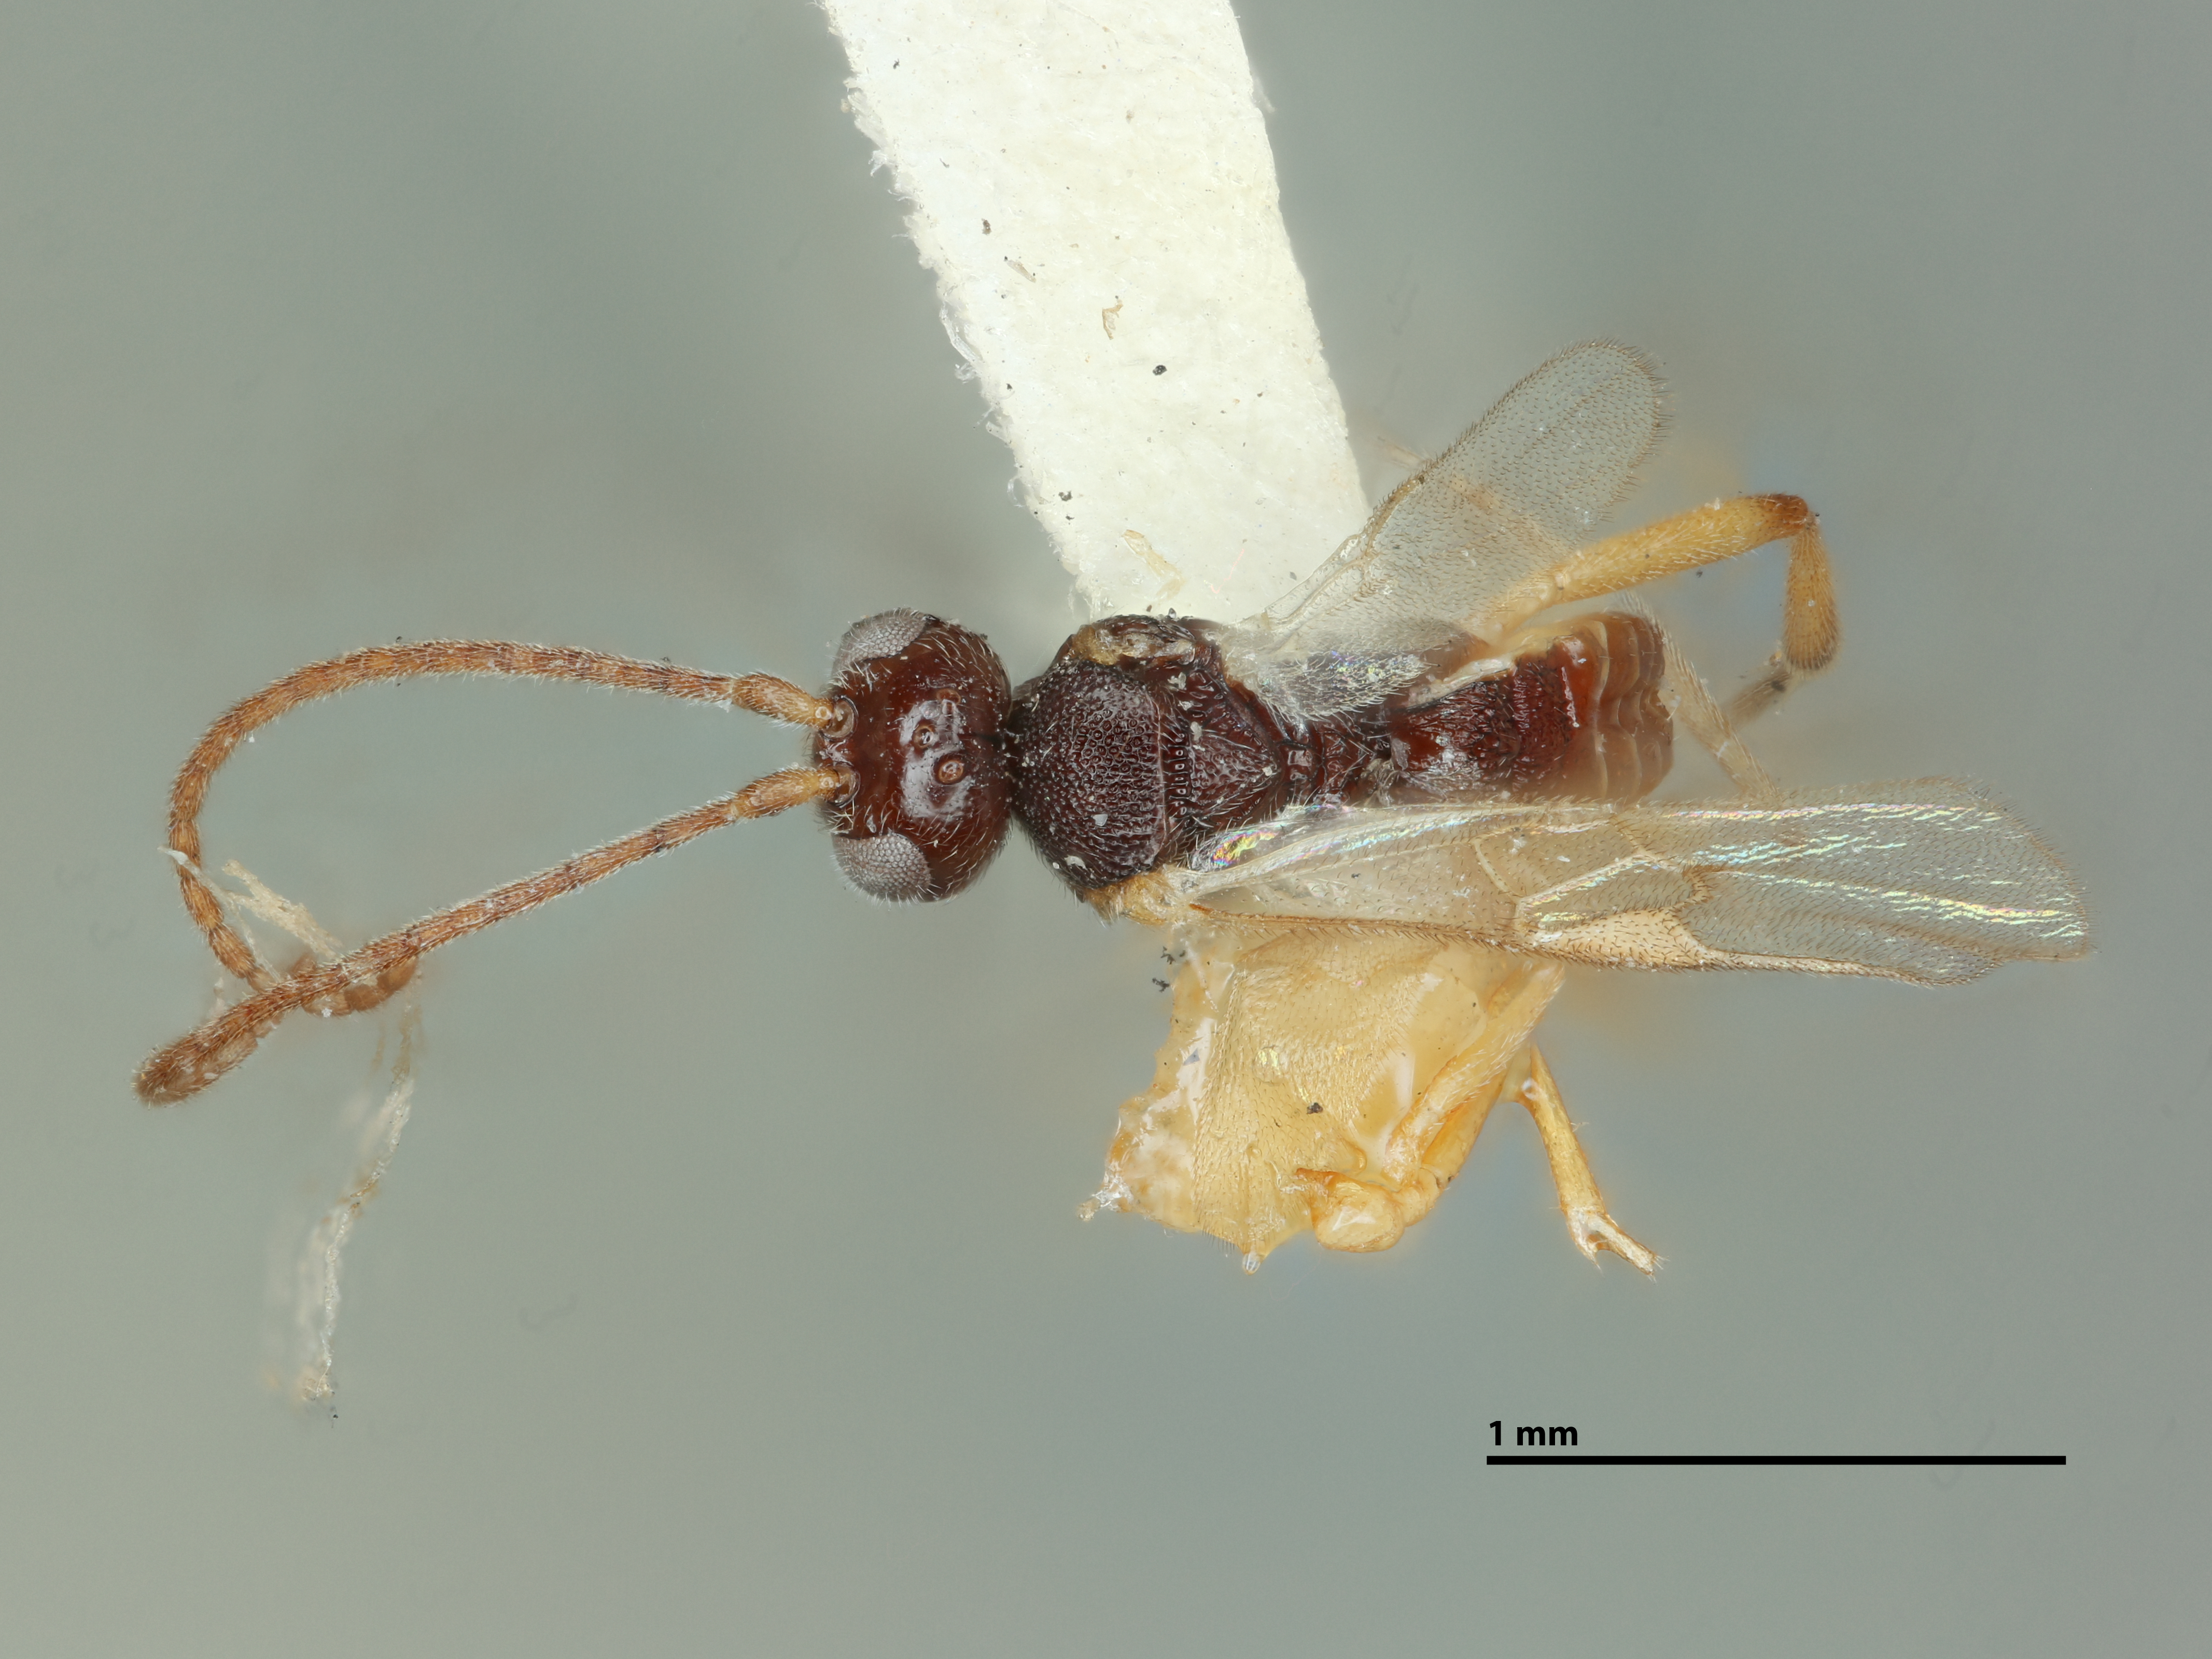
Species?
Apanteles manilae
